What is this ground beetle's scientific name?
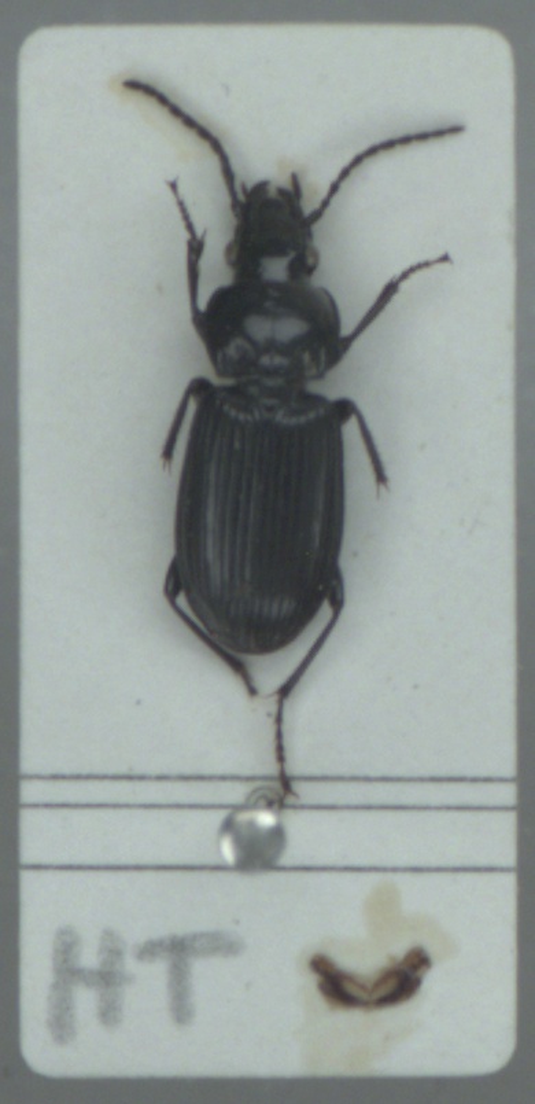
Pterostichus rhaeticus
